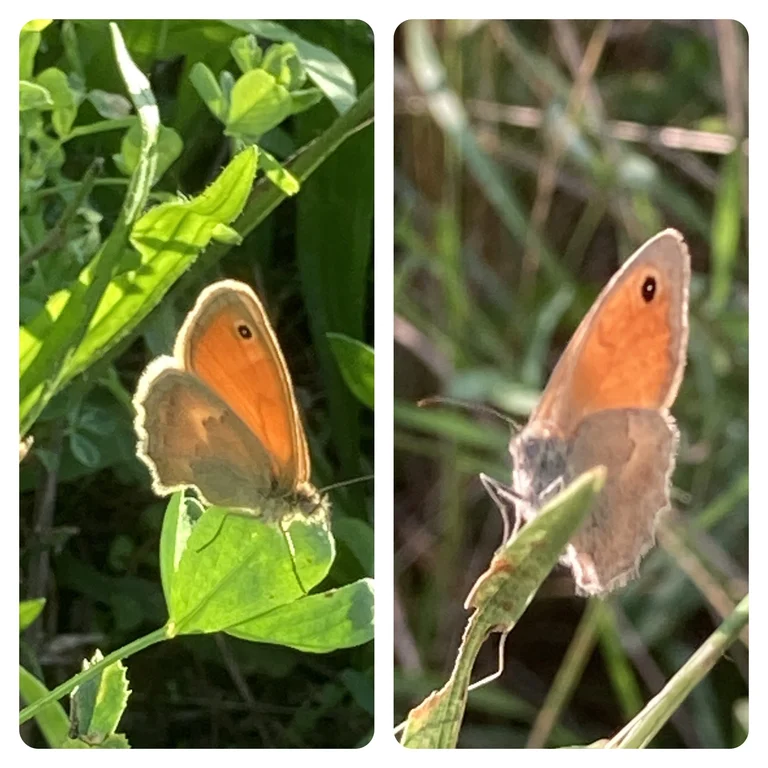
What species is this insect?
Coenonympha pamphilus
